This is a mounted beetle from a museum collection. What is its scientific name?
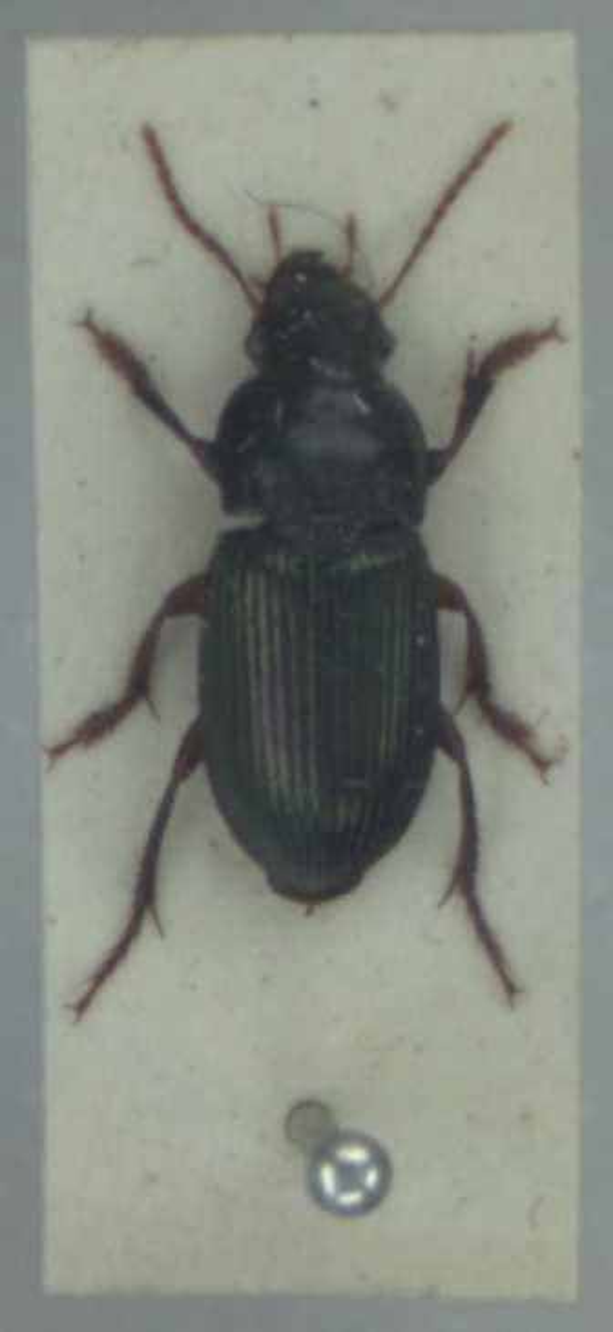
Harpalus rubripes
